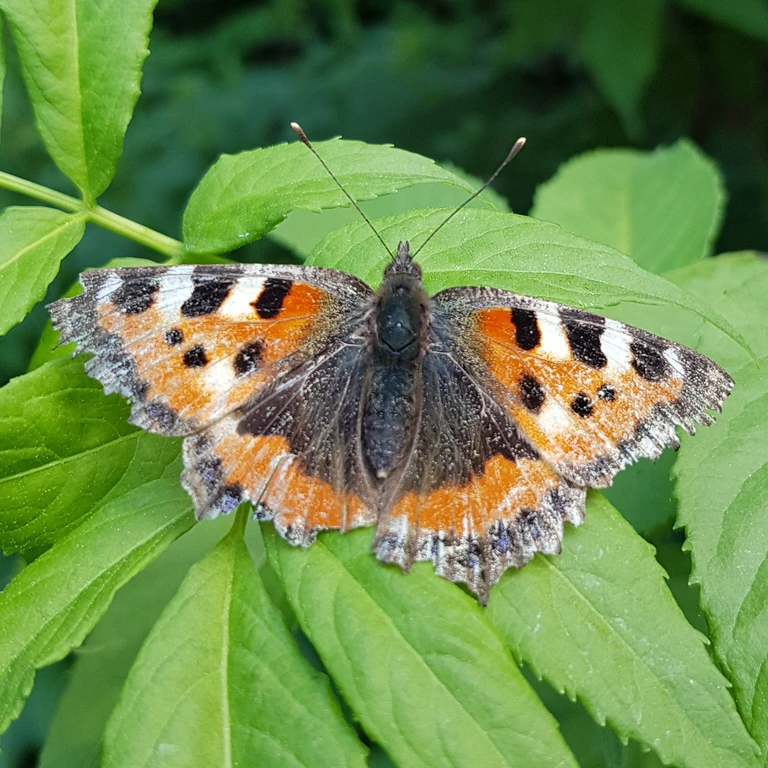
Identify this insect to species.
Aglais urticae
